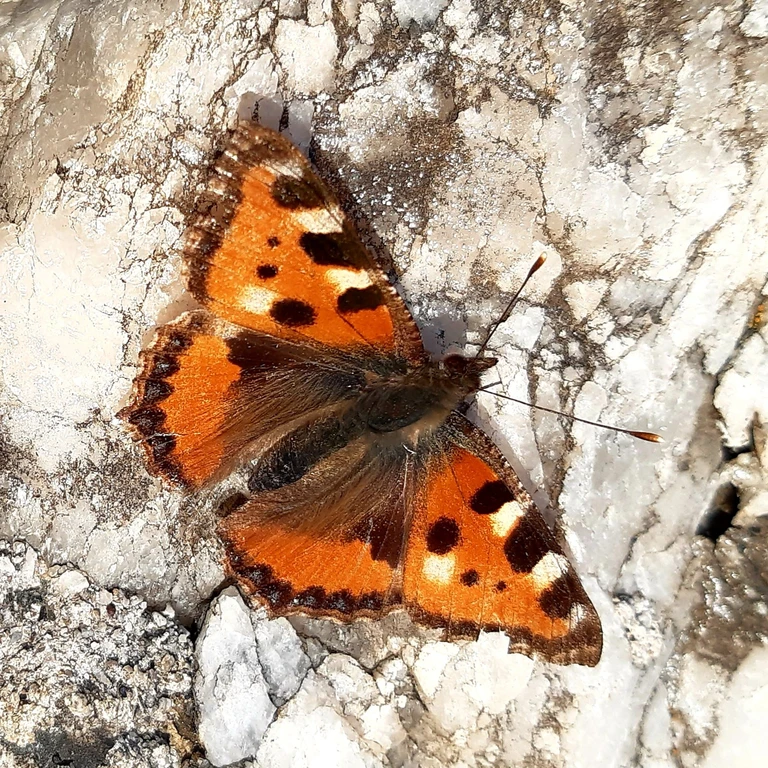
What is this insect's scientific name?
Aglais urticae
